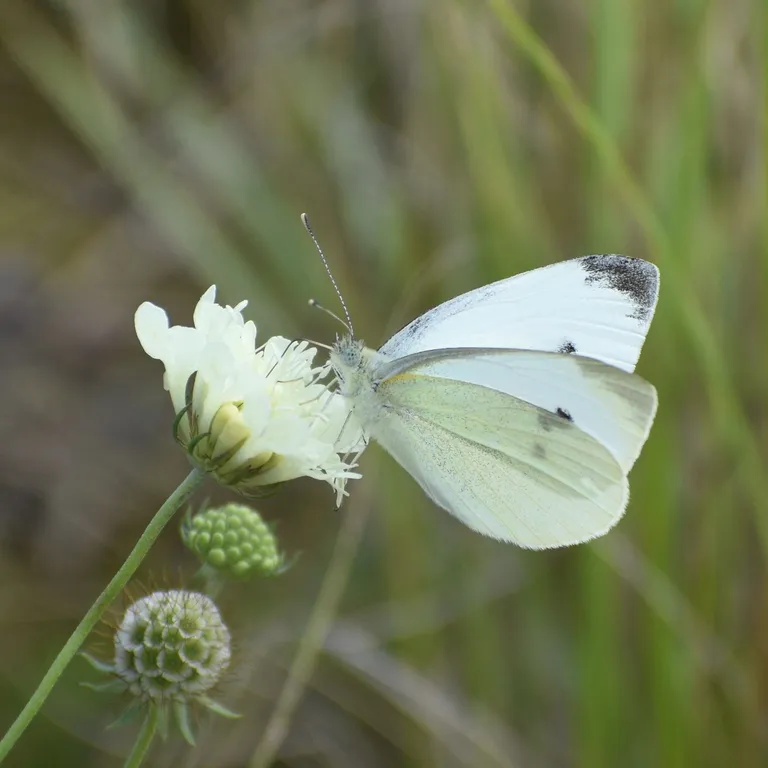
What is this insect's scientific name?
Pieris rapae
